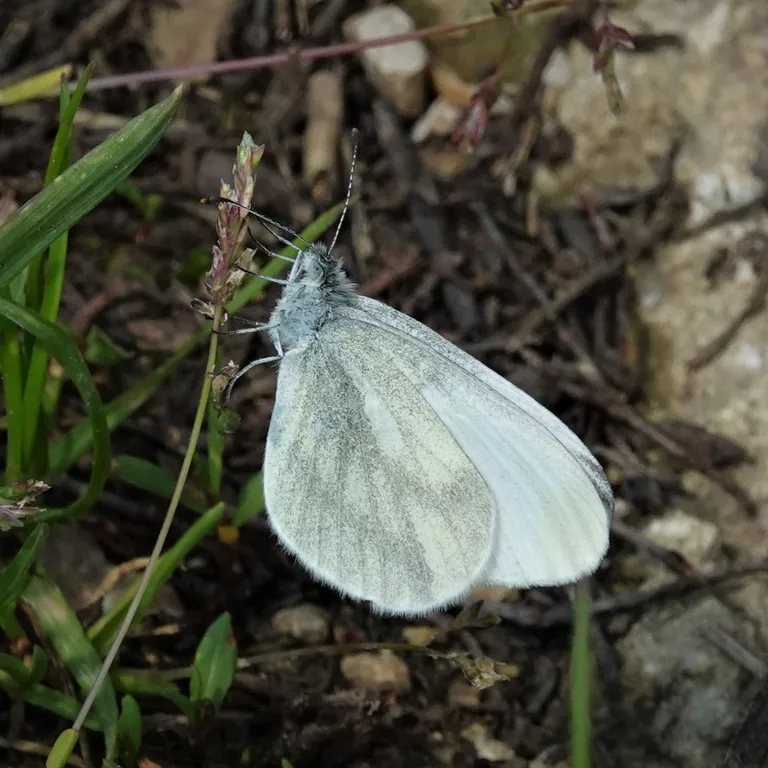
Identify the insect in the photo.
Leptidea sinapis/juvernica
